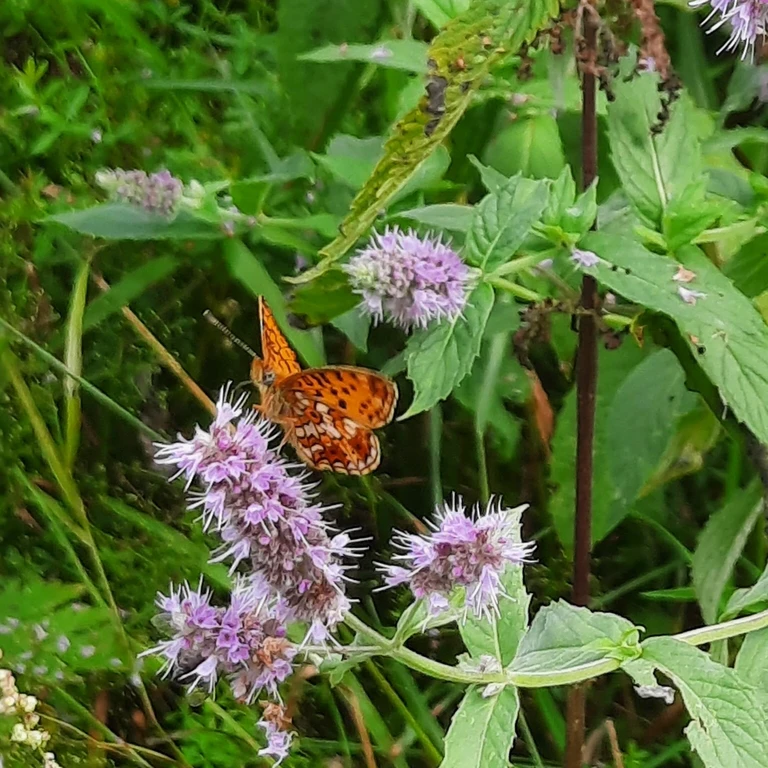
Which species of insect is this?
Boloria selene
